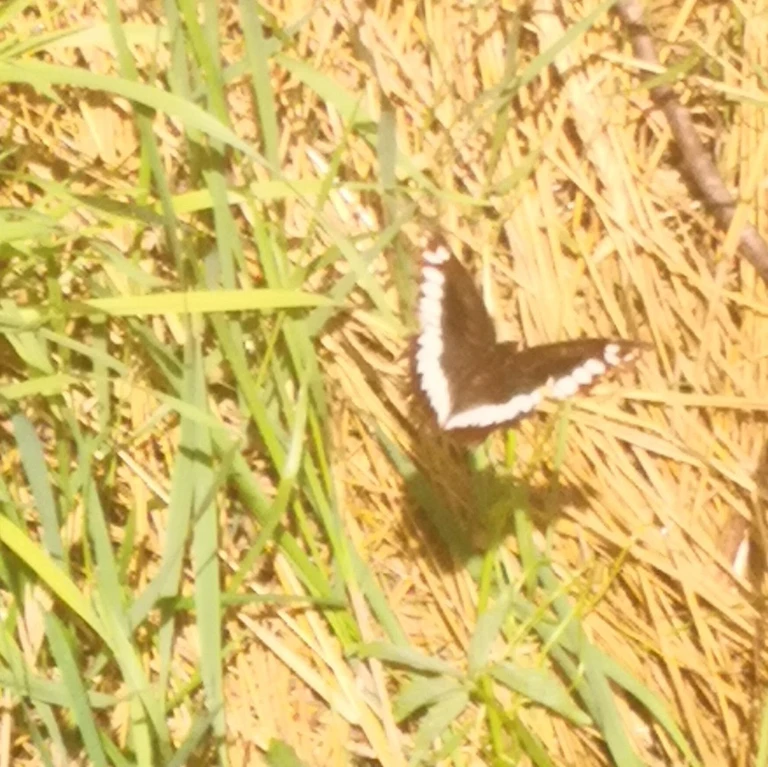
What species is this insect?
Brintesia circe
